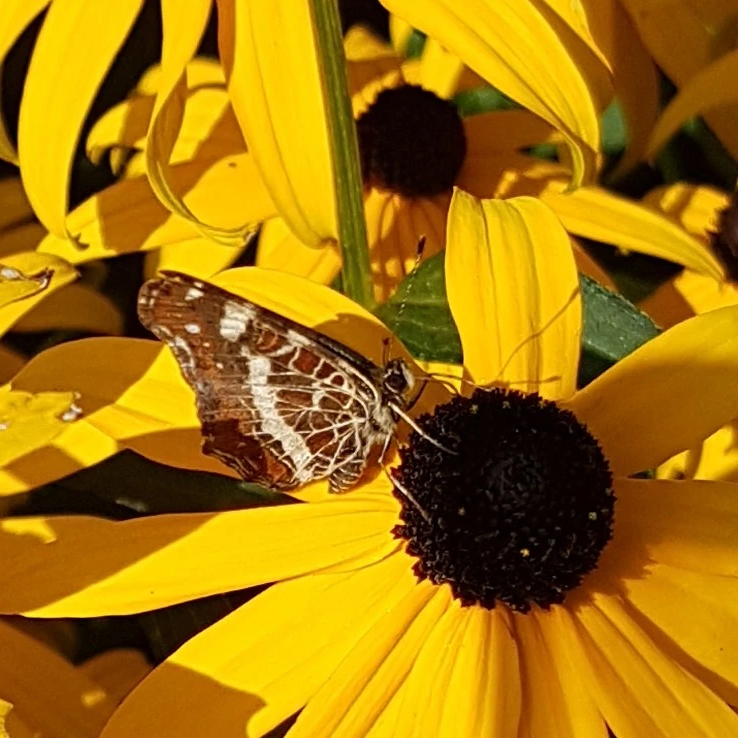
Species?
Araschnia levana
